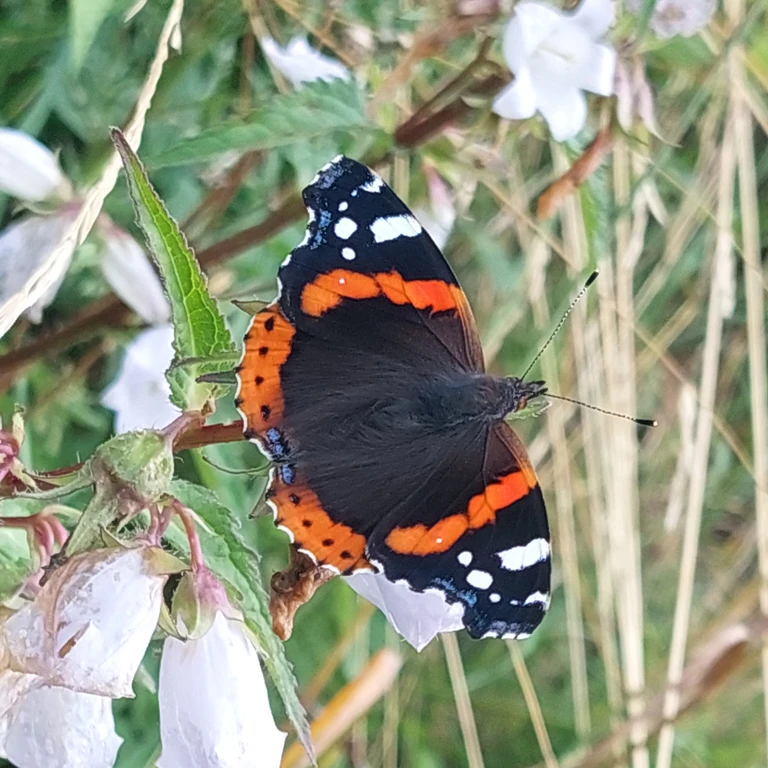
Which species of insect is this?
Vanessa atalanta
